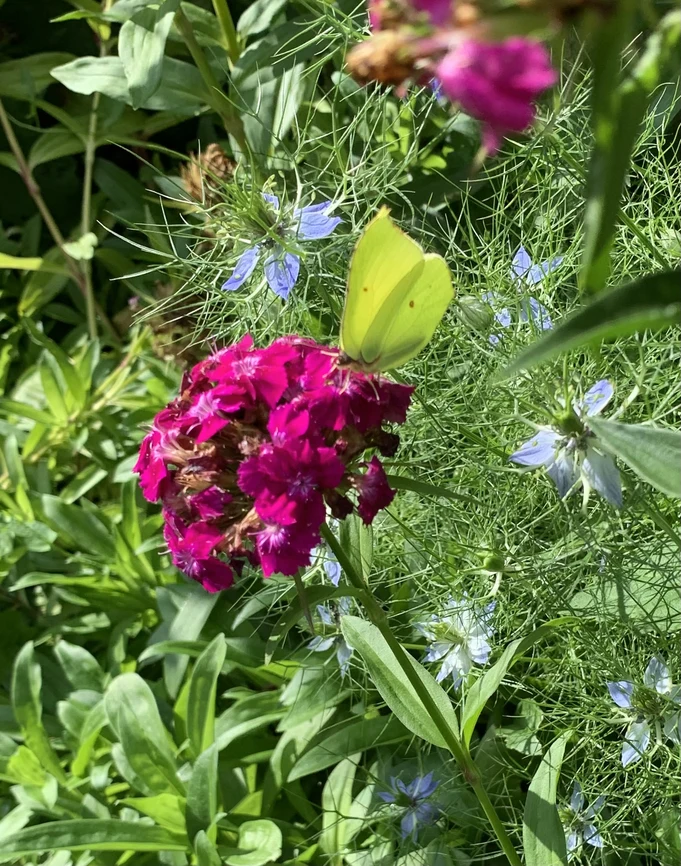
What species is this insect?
Gonepteryx rhamni
